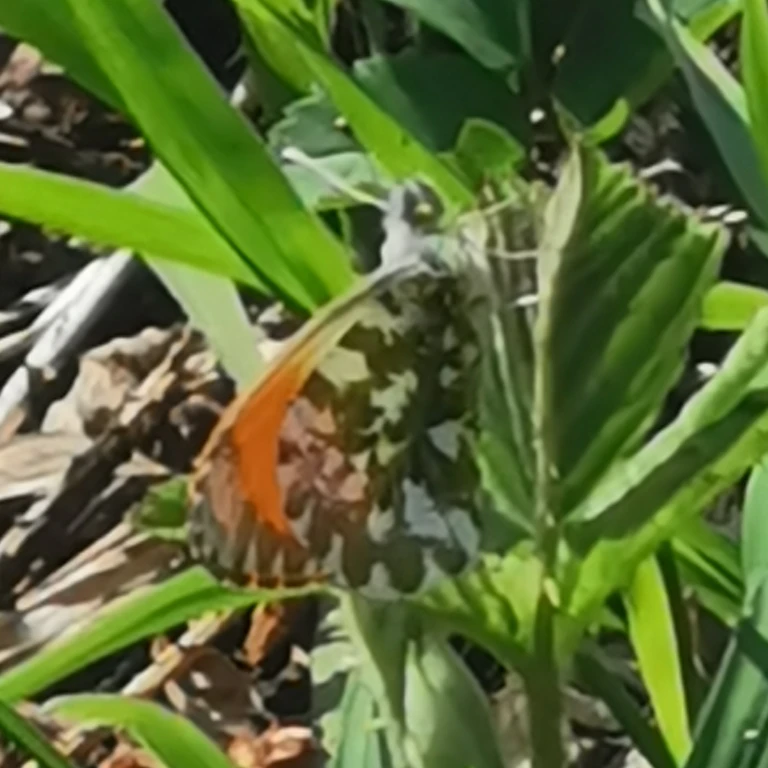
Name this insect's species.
Anthocharis cardamines
